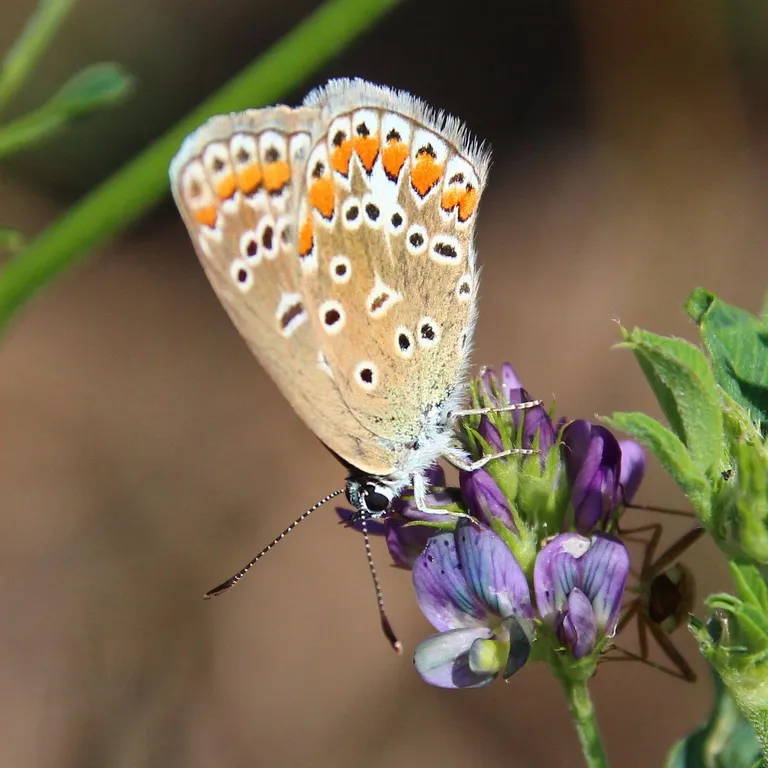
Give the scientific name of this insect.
Polyommatus icarus
